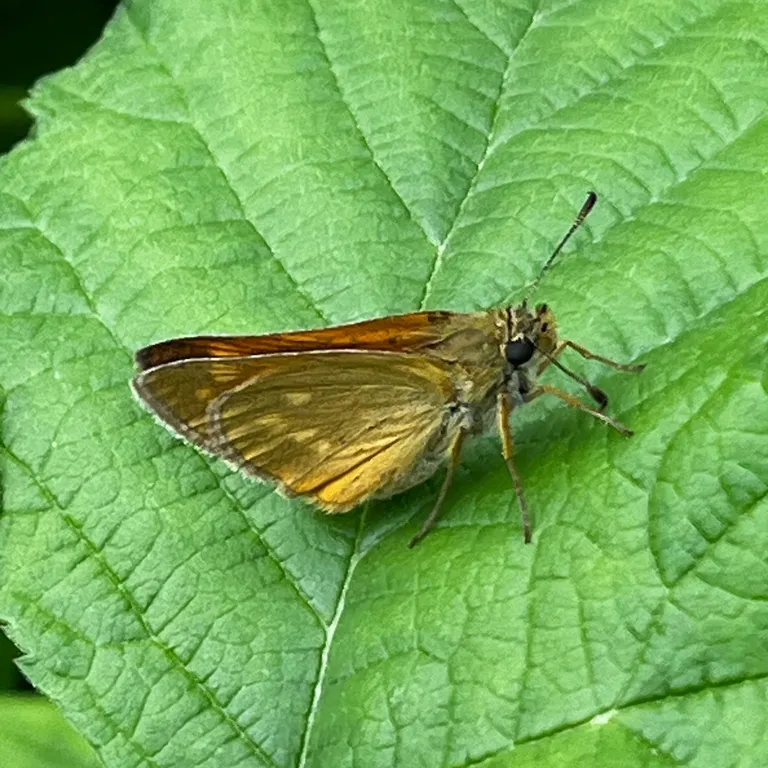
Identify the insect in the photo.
Ochlodes sylvanus (also Ochlodes venata)
